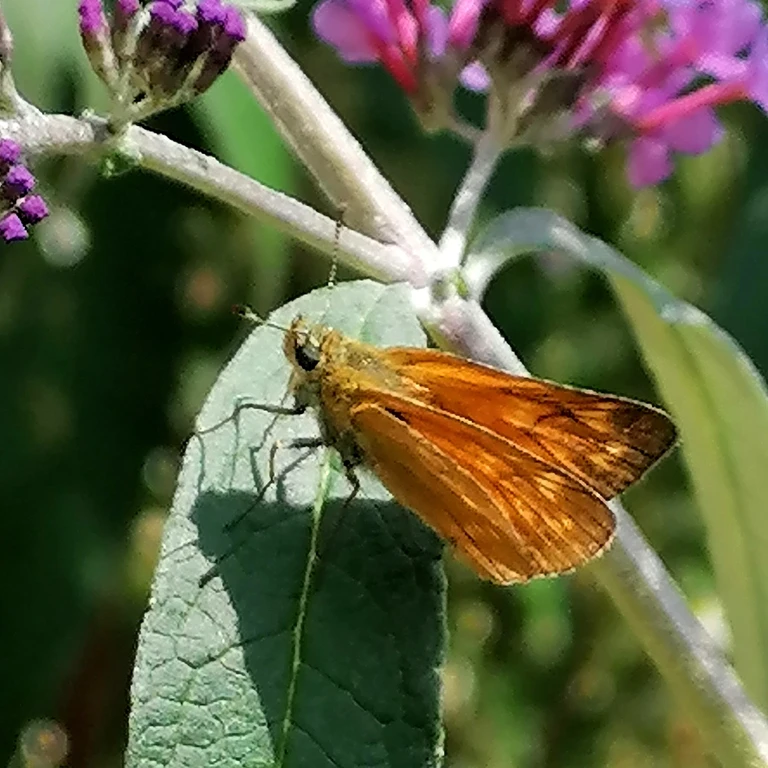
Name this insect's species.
Ochlodes sylvanus (also Ochlodes venata)
